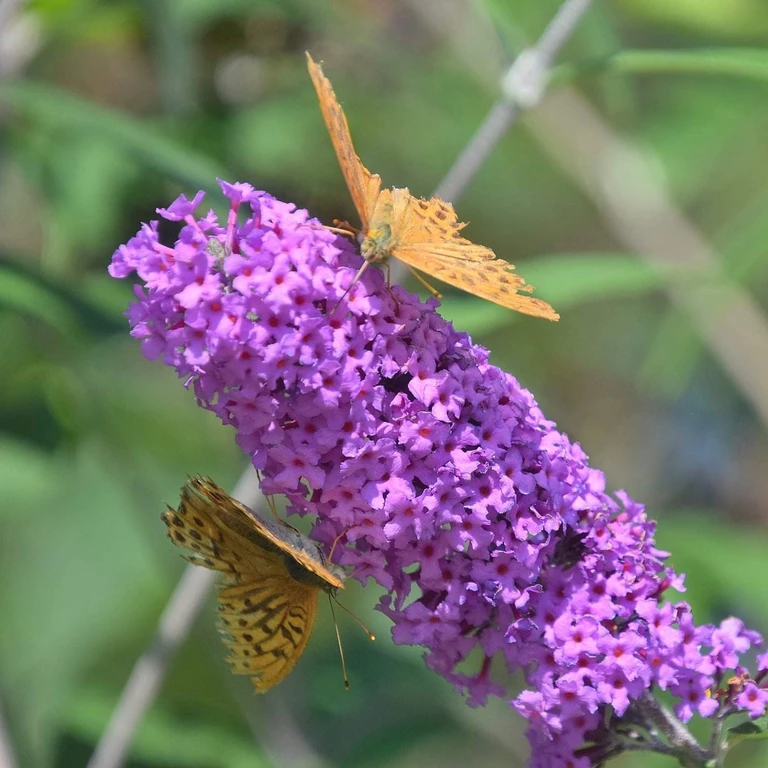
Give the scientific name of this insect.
Argynnis paphia
